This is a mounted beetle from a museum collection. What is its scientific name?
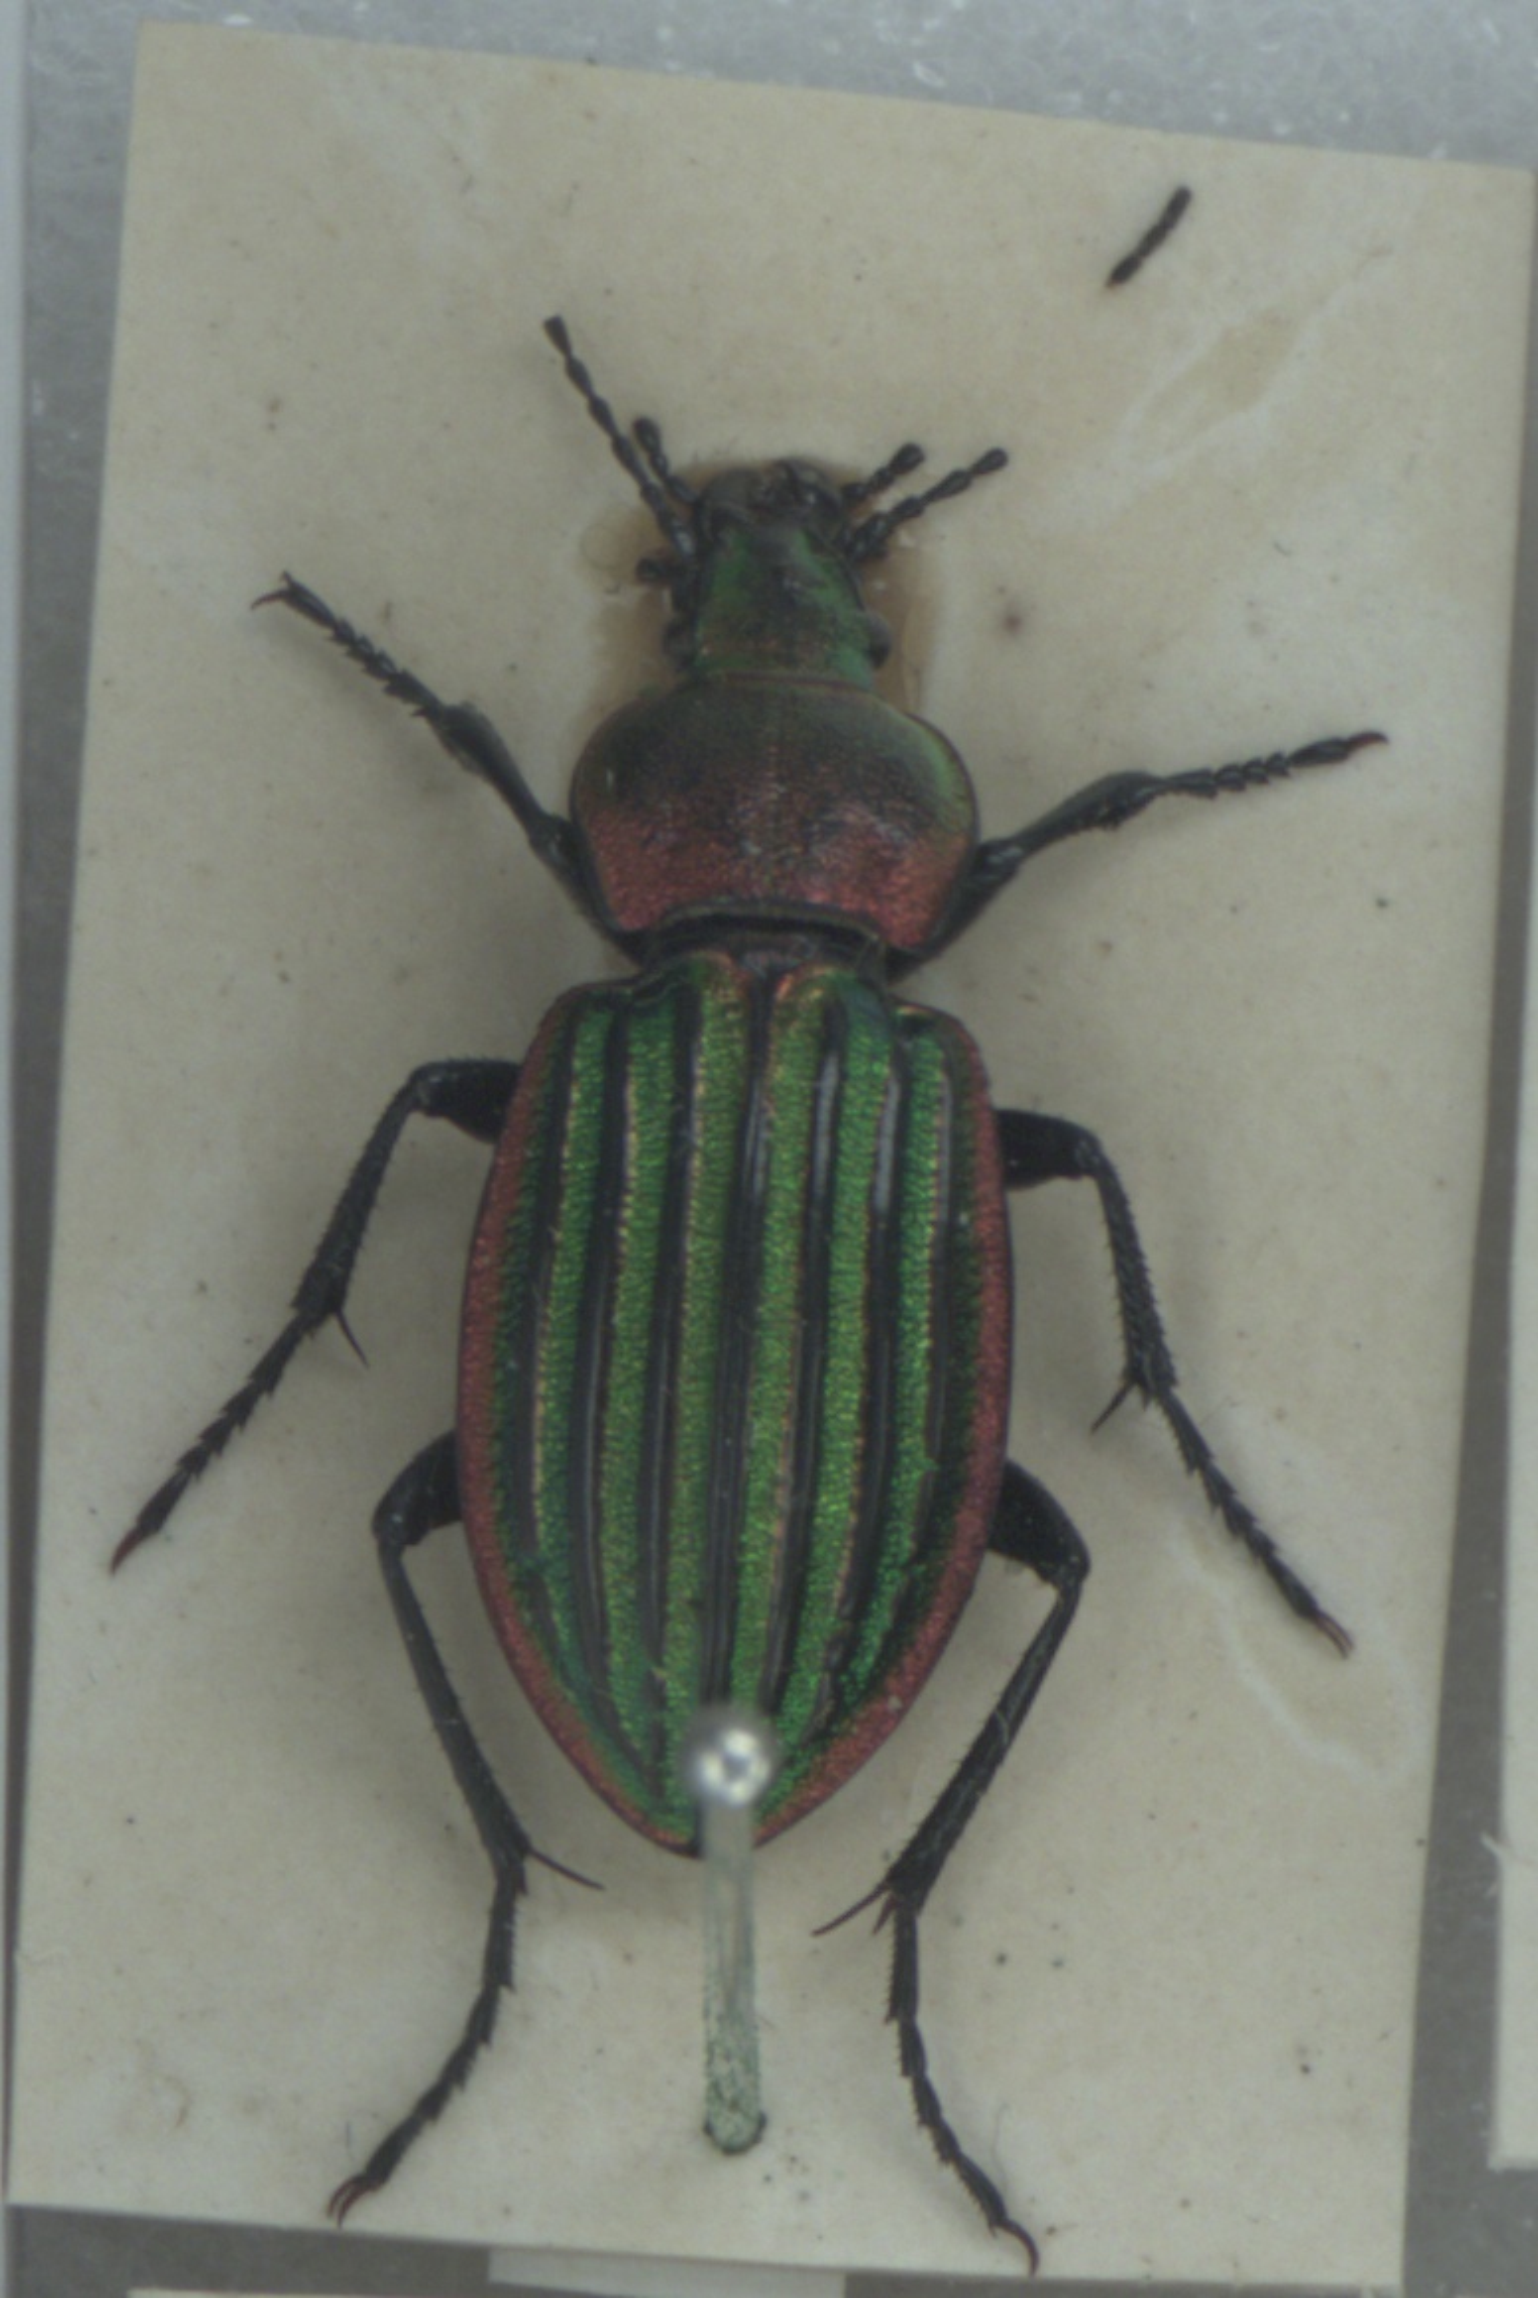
Carabus nitens
